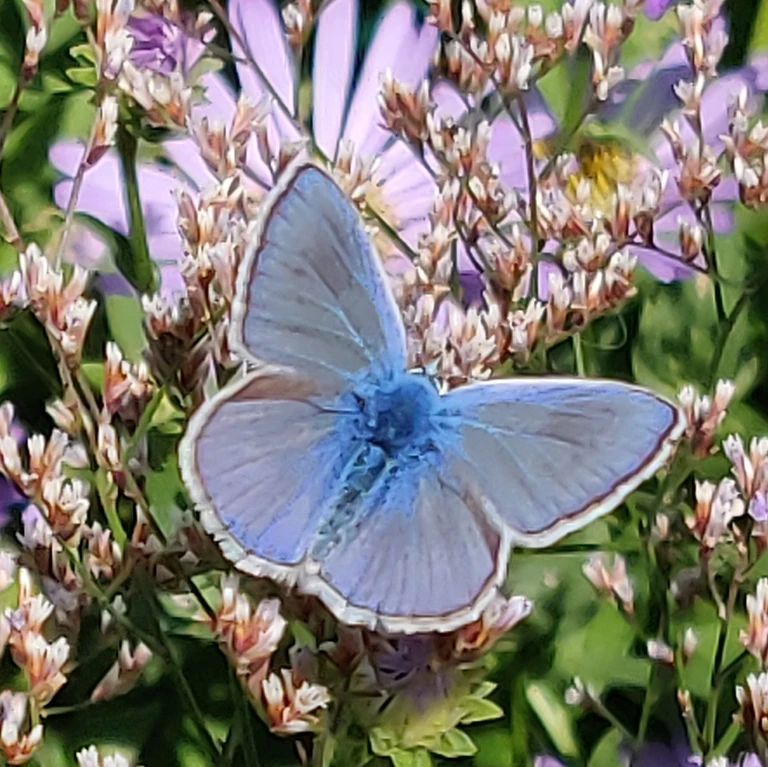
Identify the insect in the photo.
Polyommatus icarus
